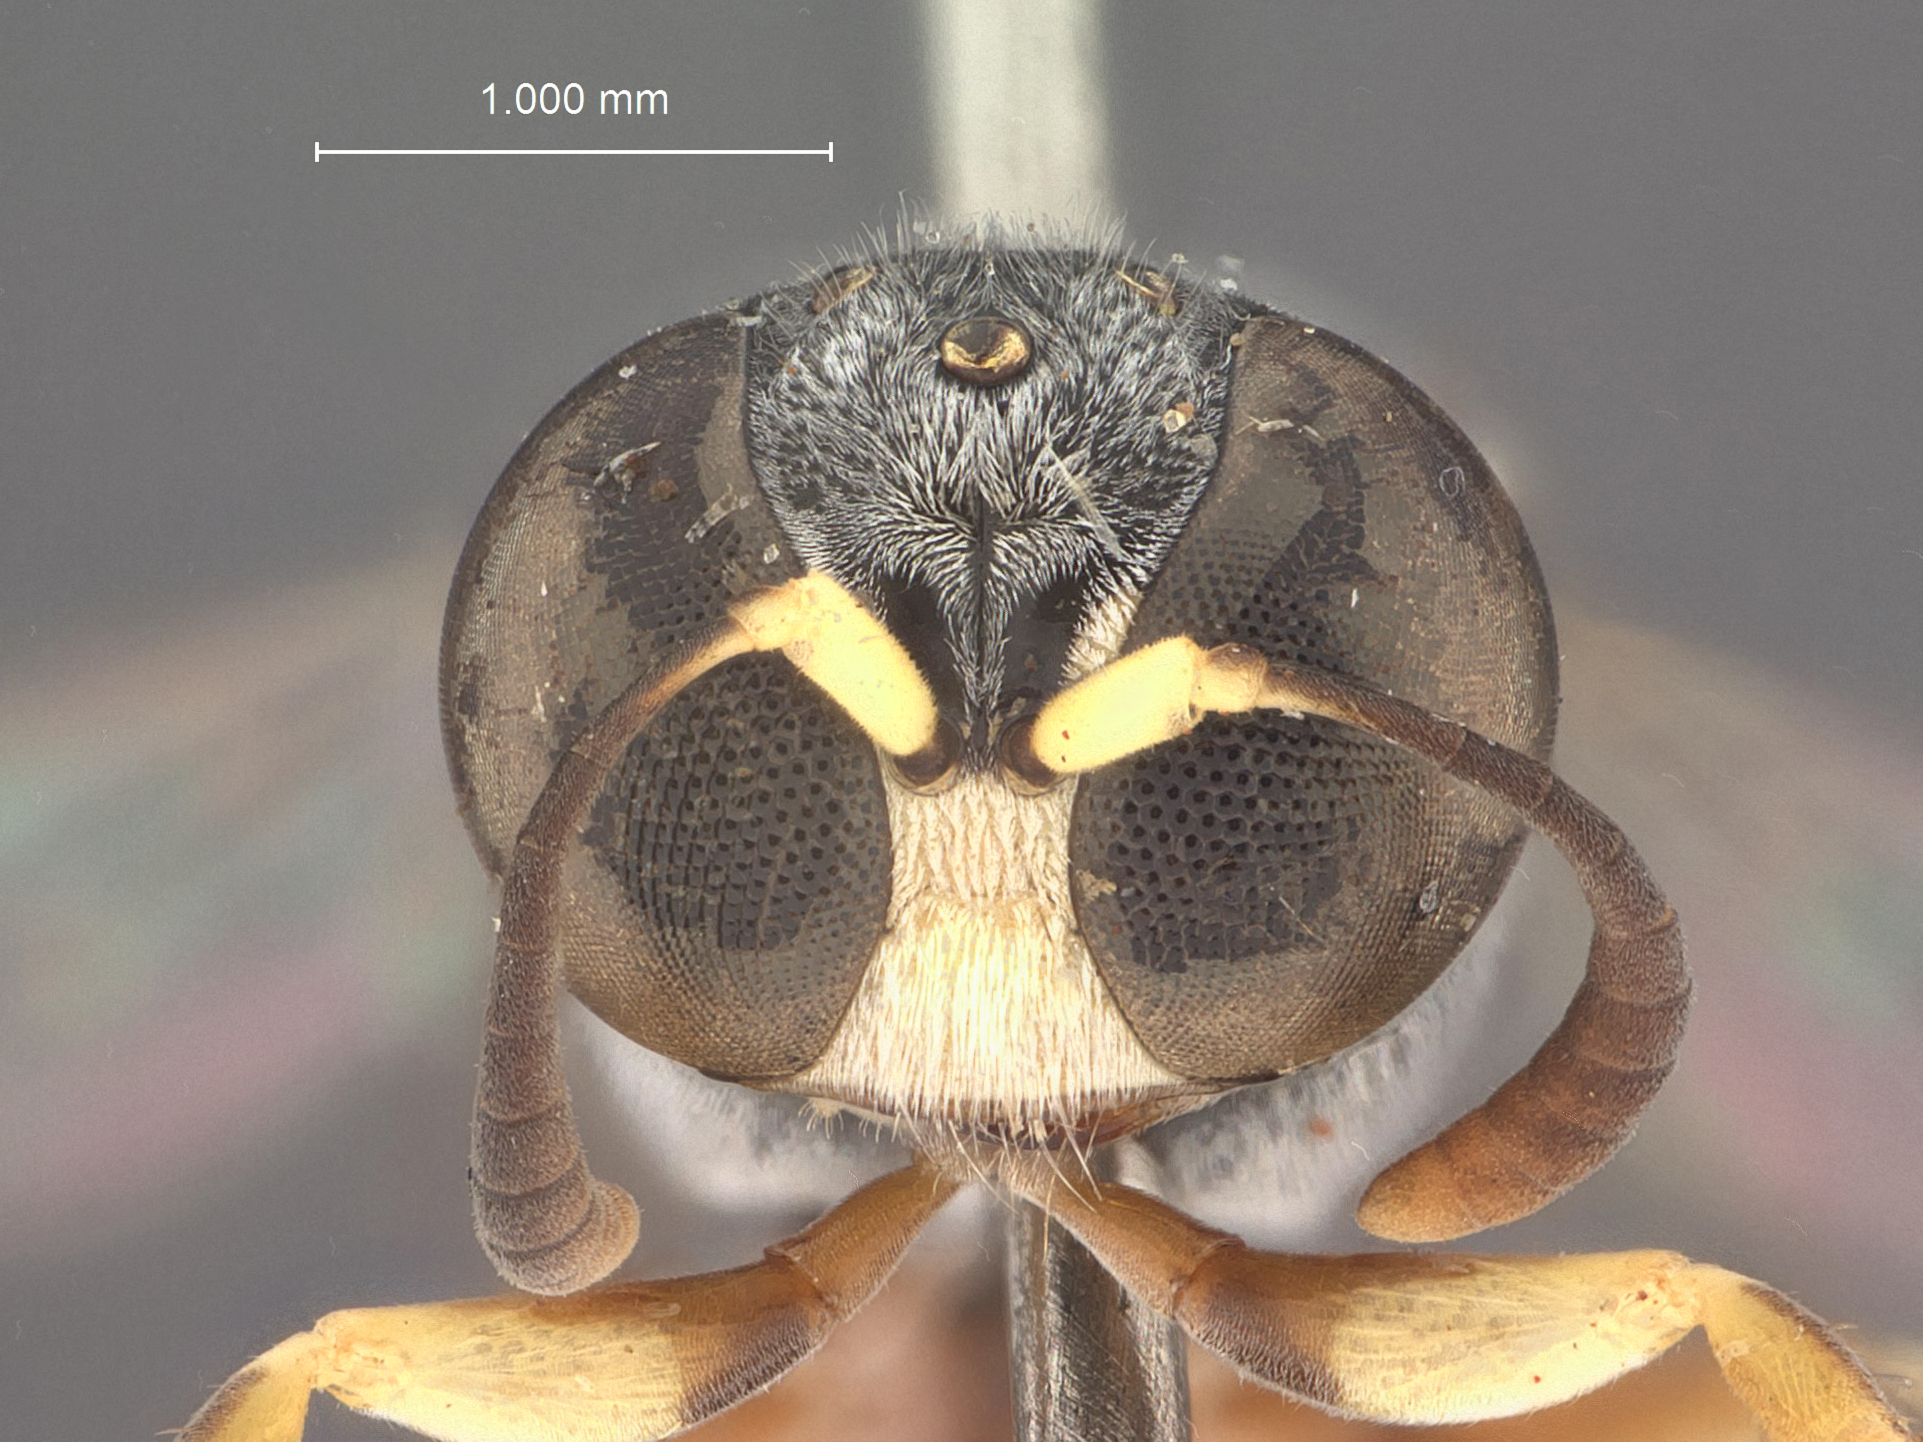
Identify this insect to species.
Ammatomus xerophilus
